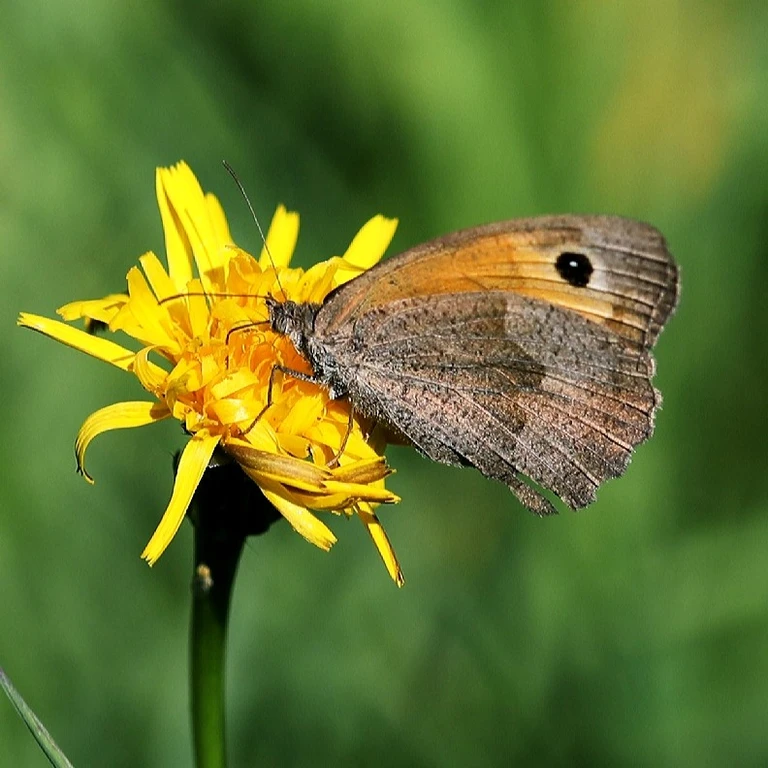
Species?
Maniola jurtina
